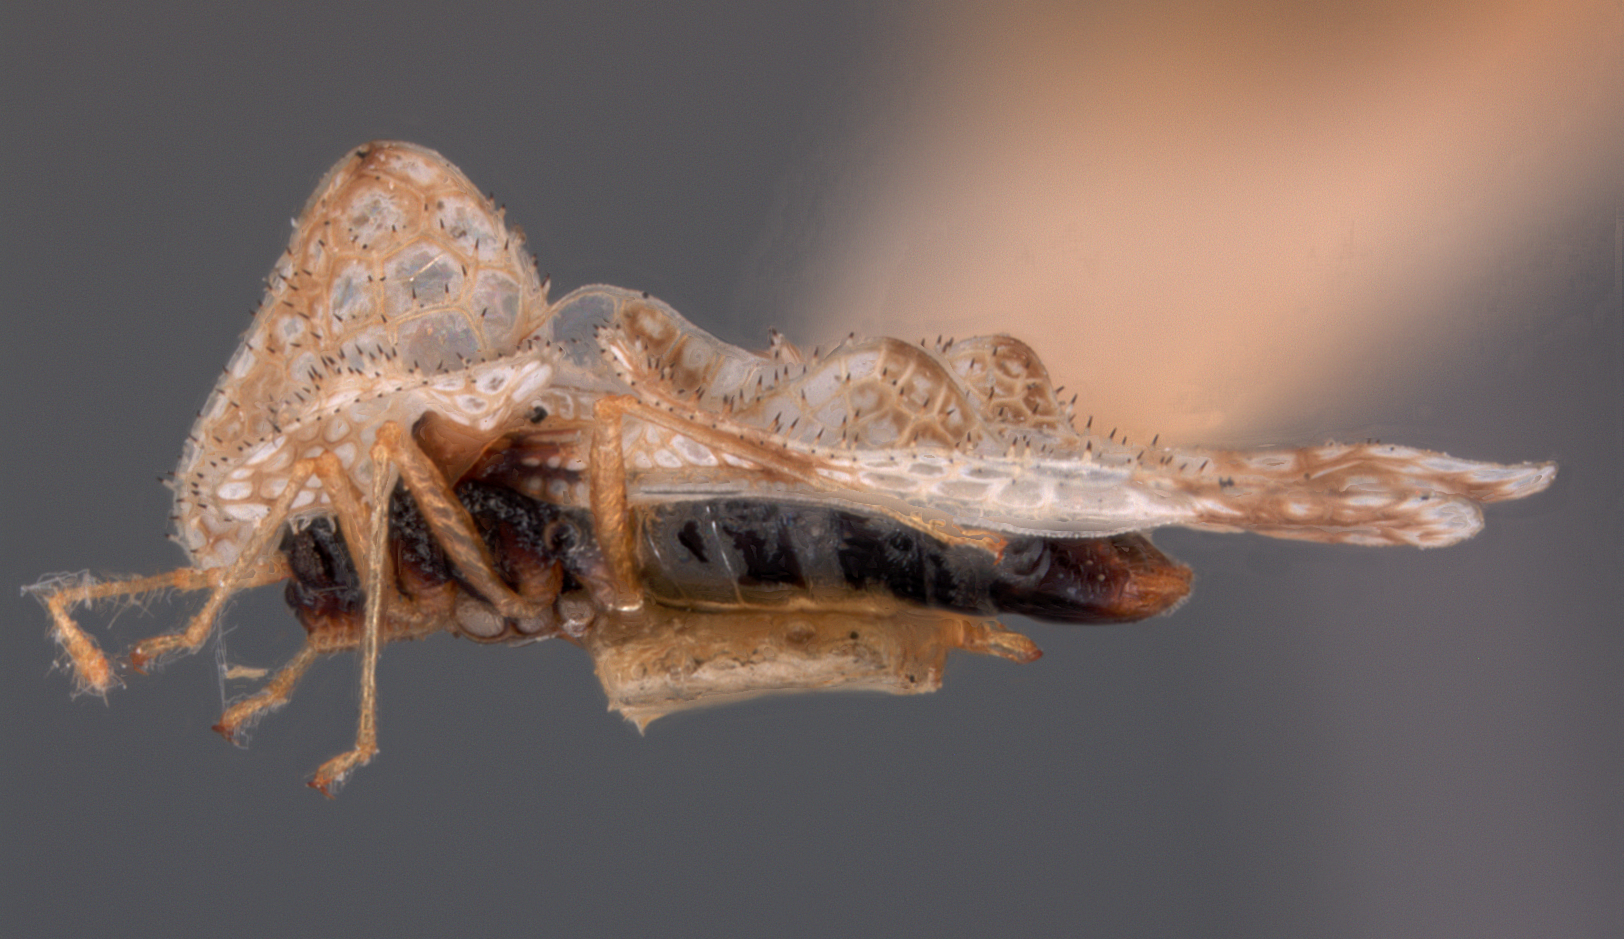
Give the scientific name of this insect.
Corythucha elegans
